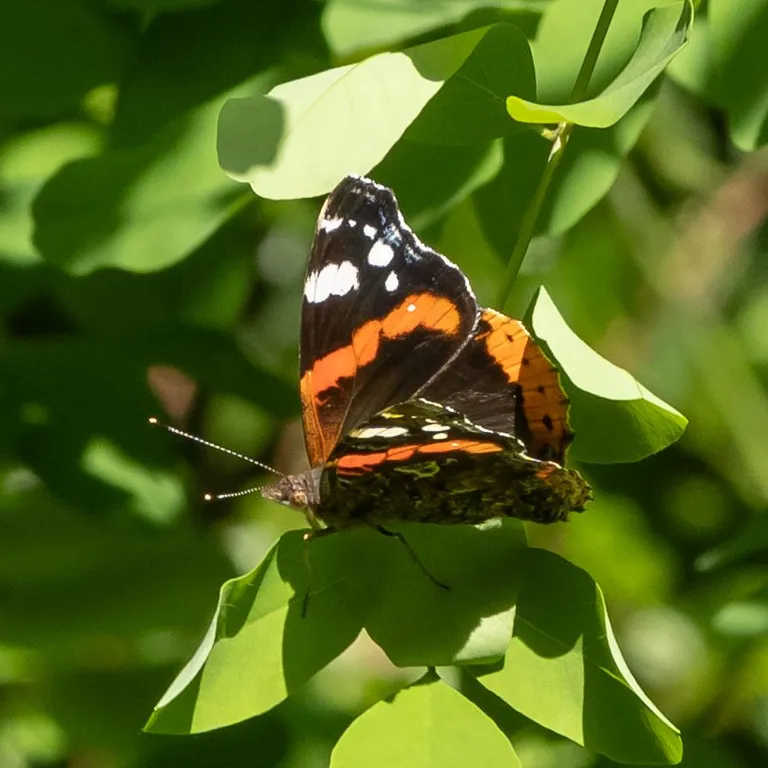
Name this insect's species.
Vanessa atalanta
